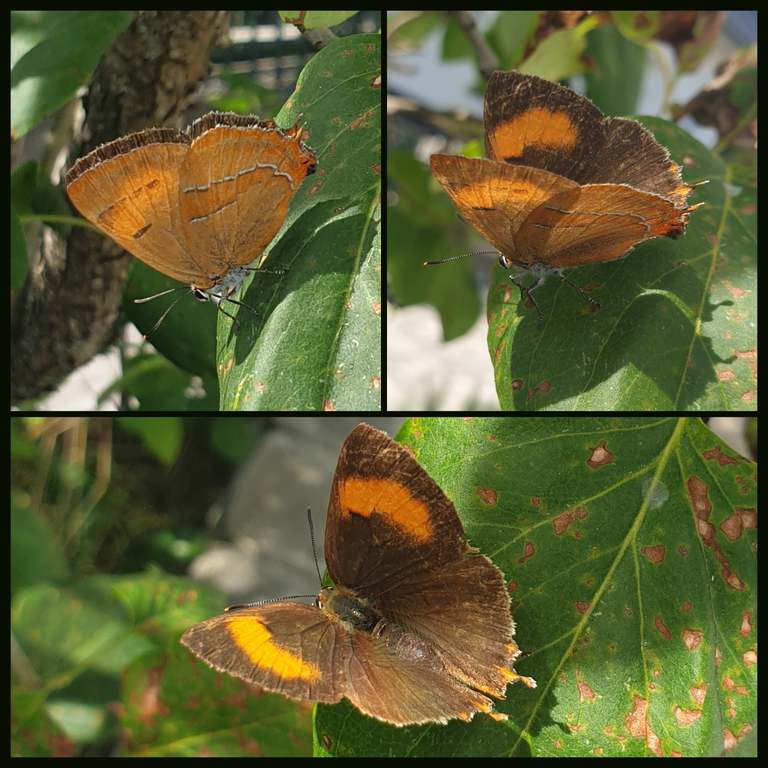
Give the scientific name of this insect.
Thecla betulae
